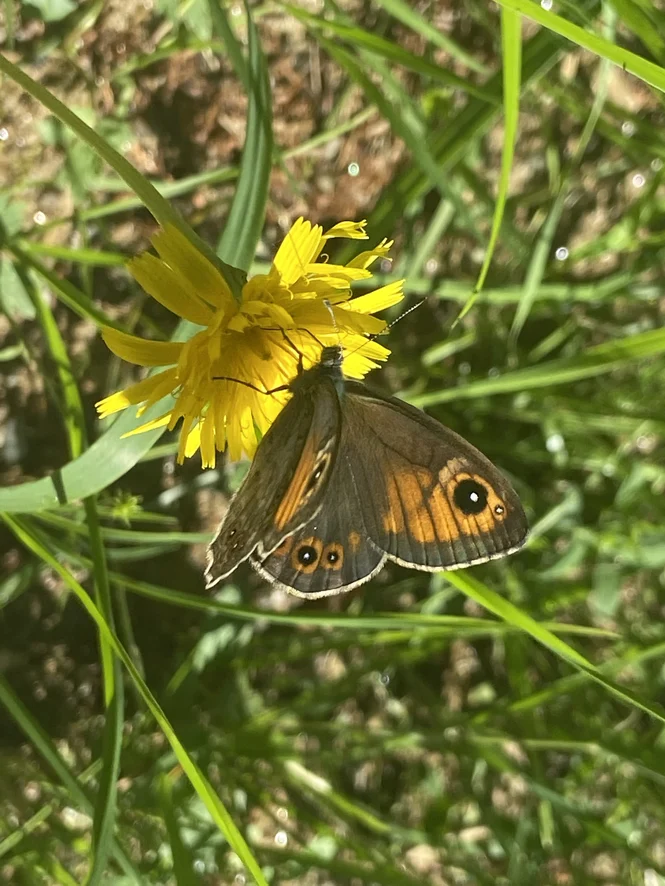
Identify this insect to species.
Lasiommata maera (also Pararge maera)
